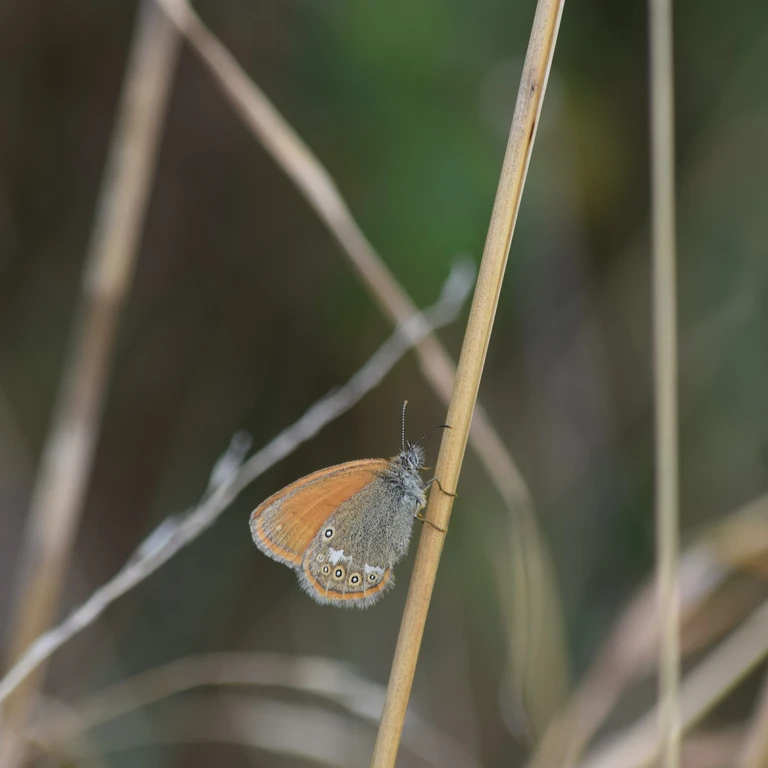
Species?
Coenonympha glycerion (also Coenonympha iphis)
